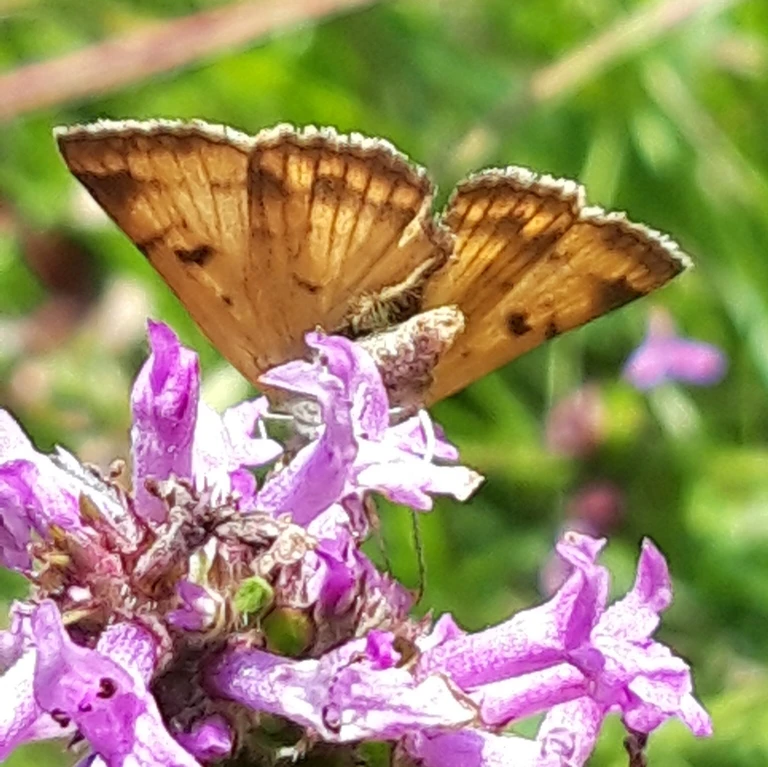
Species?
Euclidia glyphica
